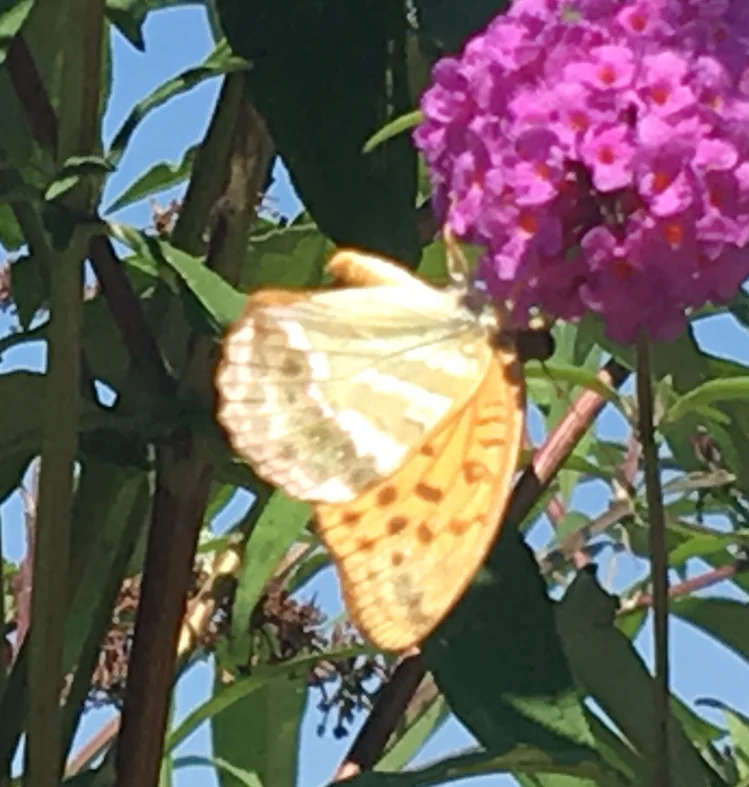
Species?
Argynnis paphia
